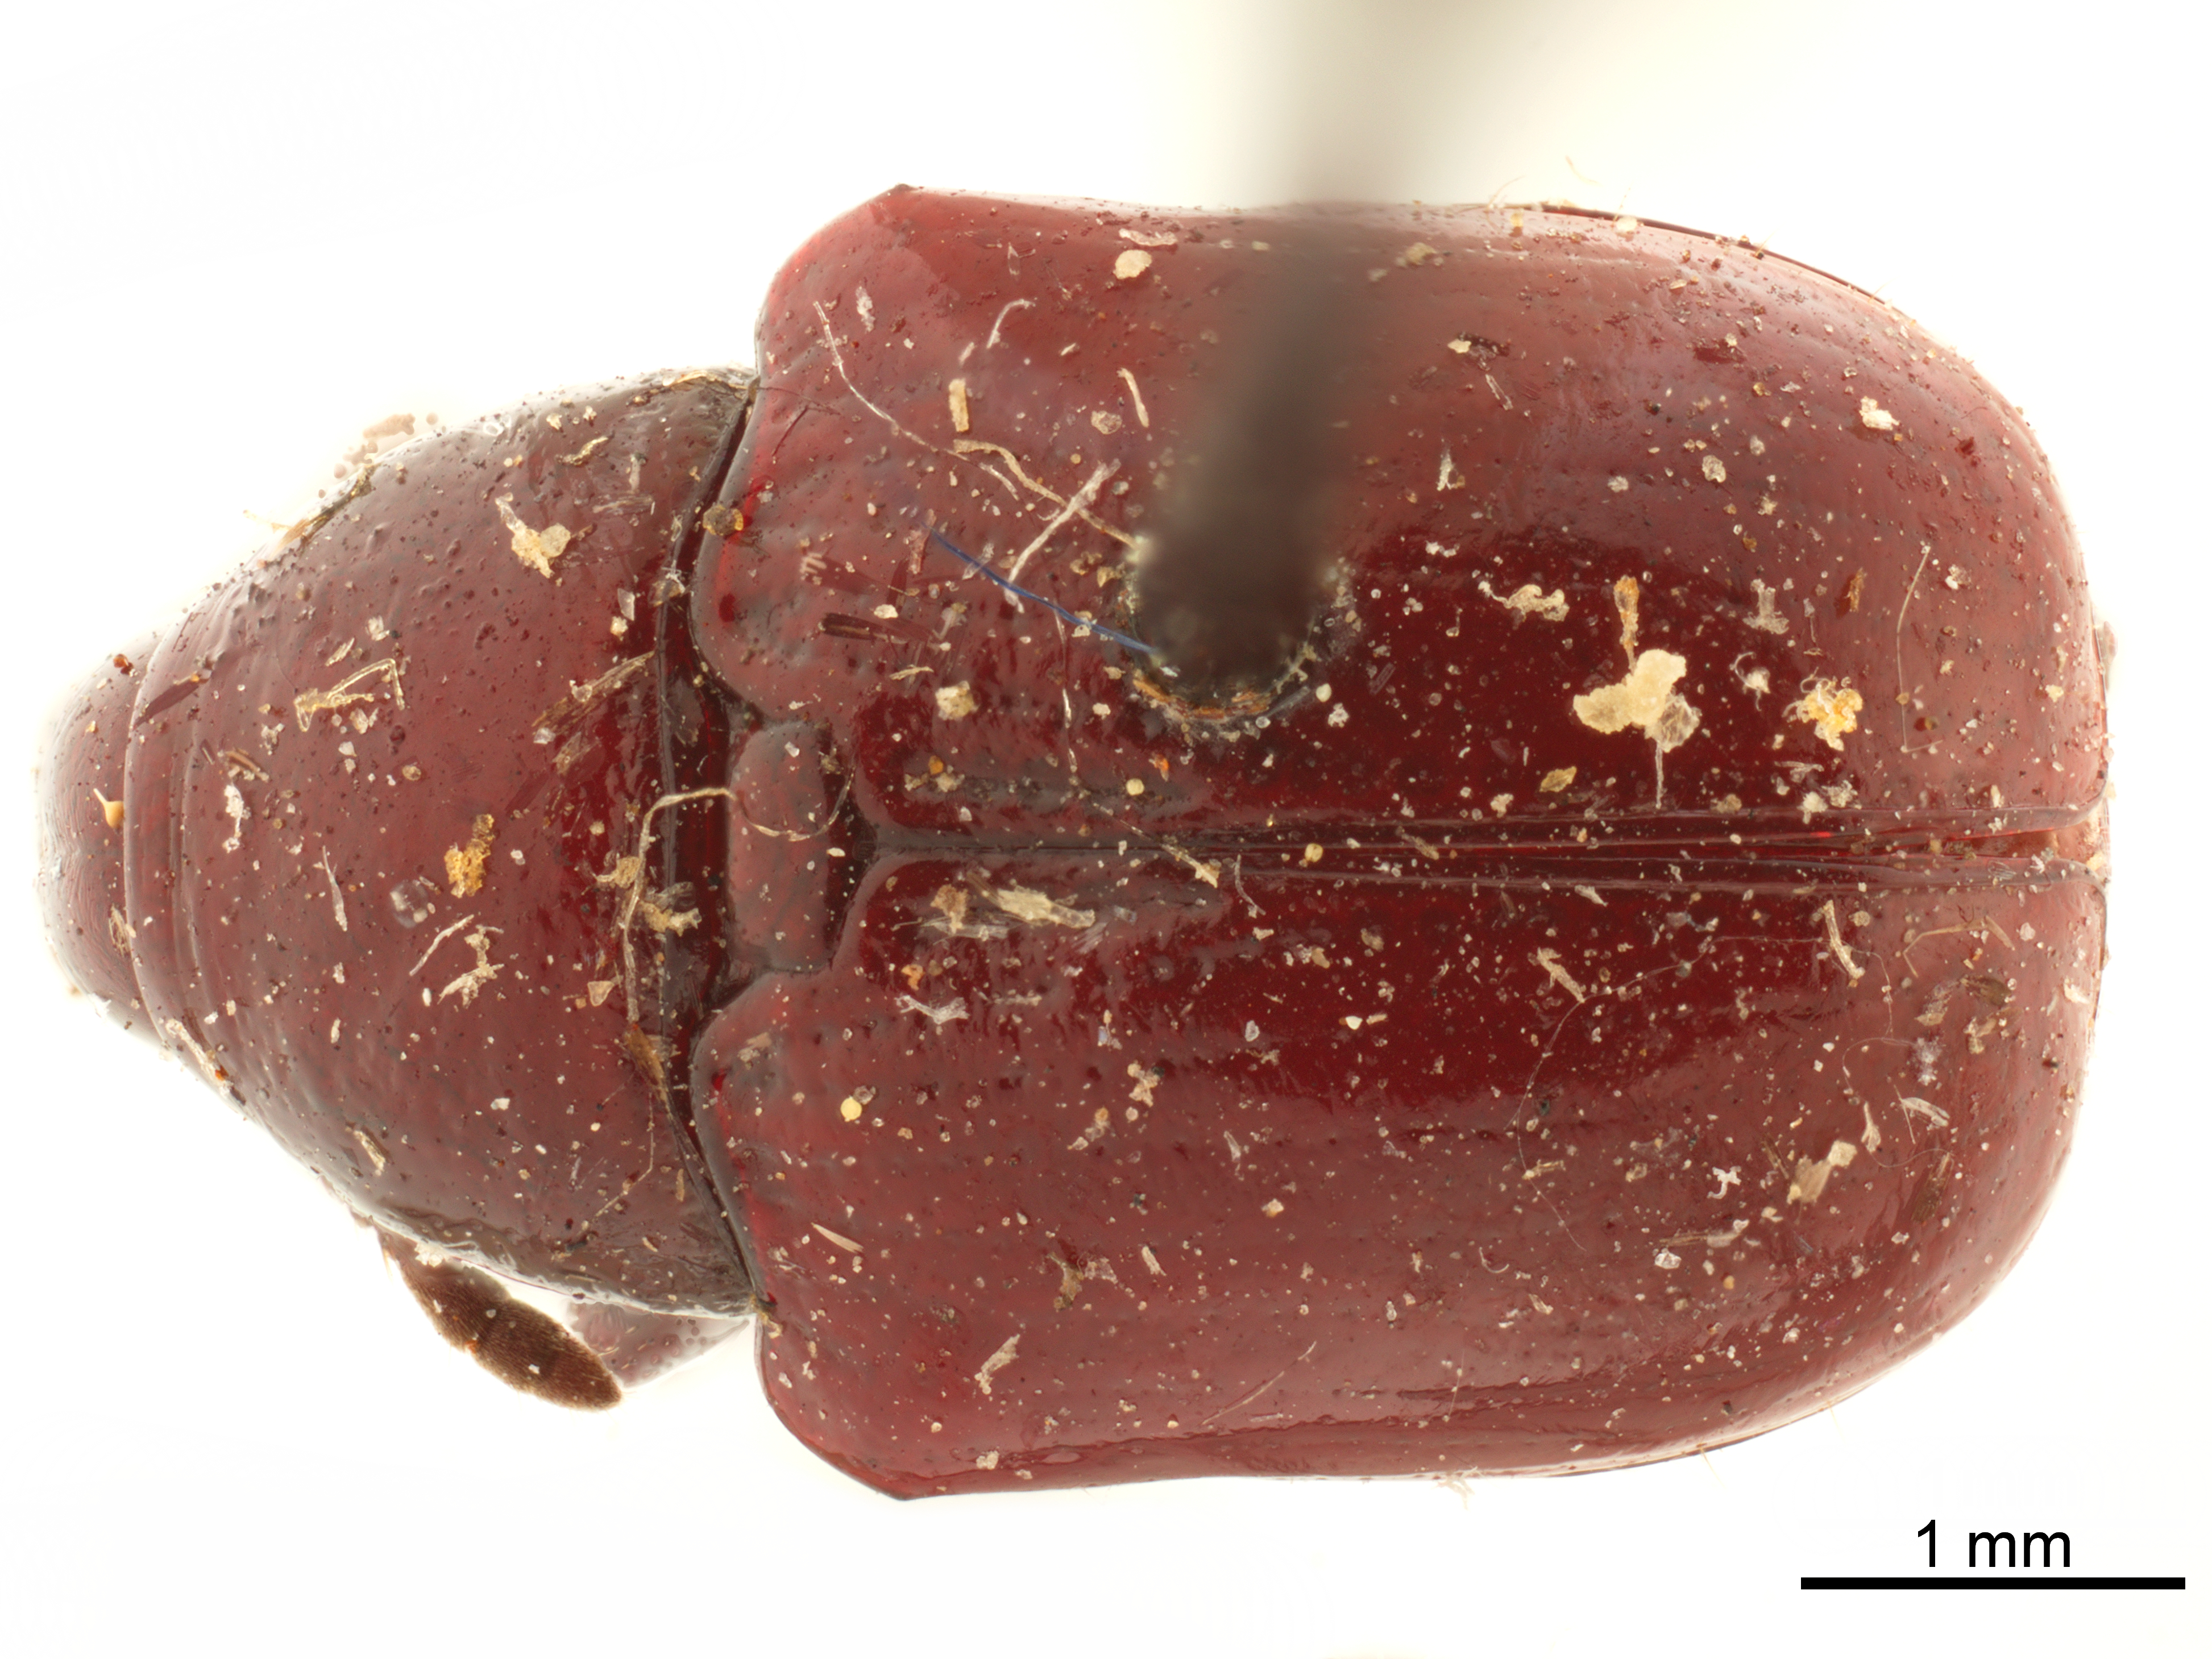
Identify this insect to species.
Omolabus conicollis
